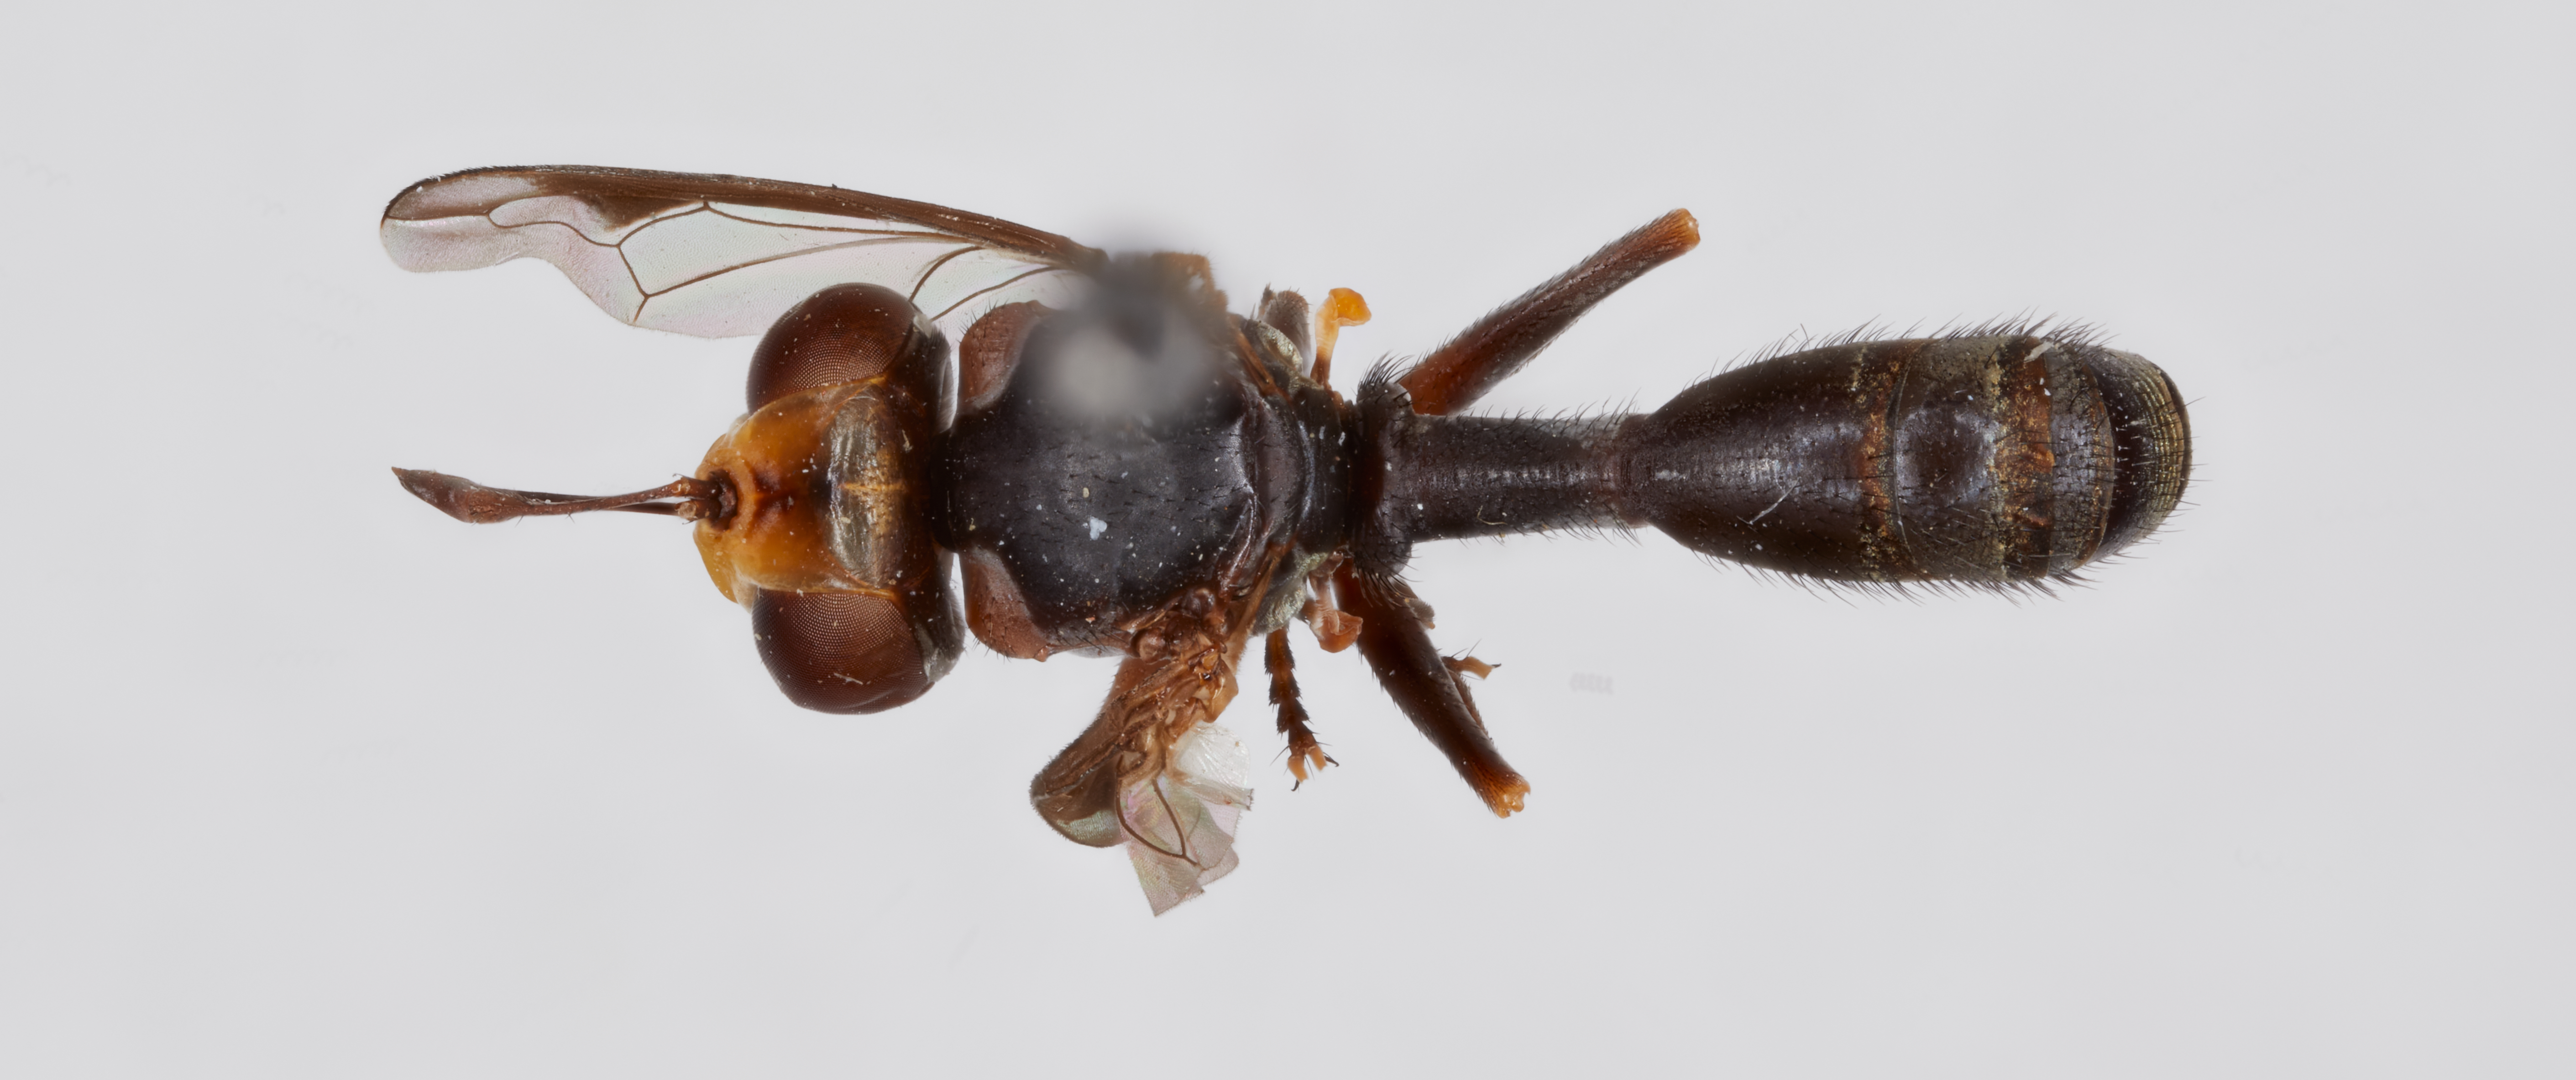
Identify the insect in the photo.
Physocephala melana
